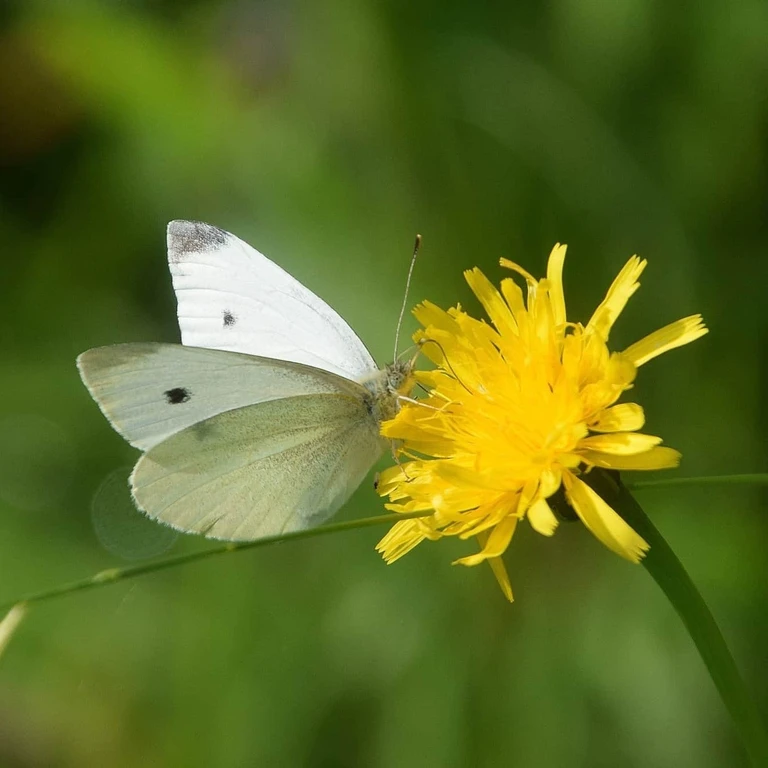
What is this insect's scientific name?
Pieris rapae
